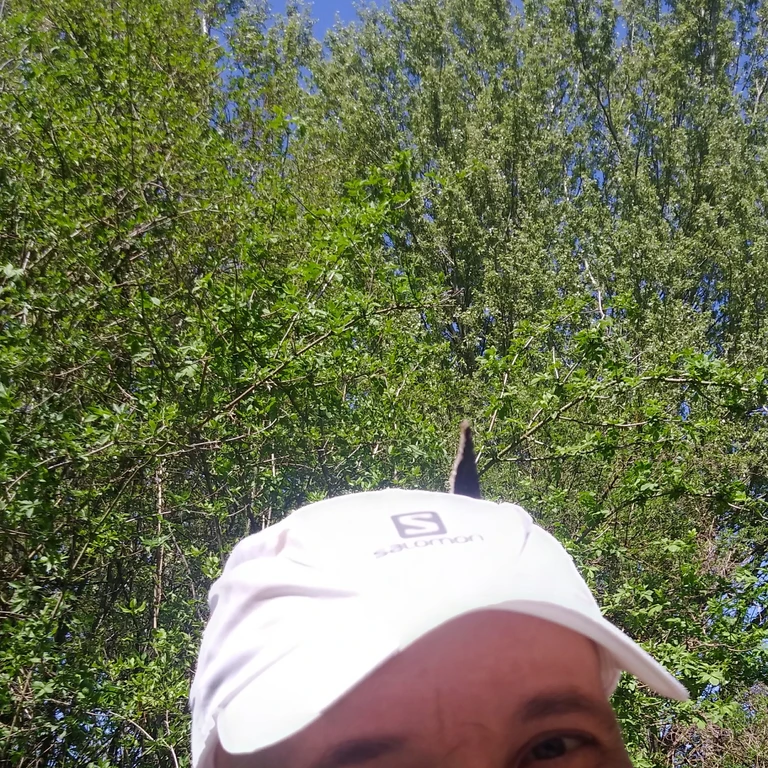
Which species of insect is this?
Nymphalis antiopa
